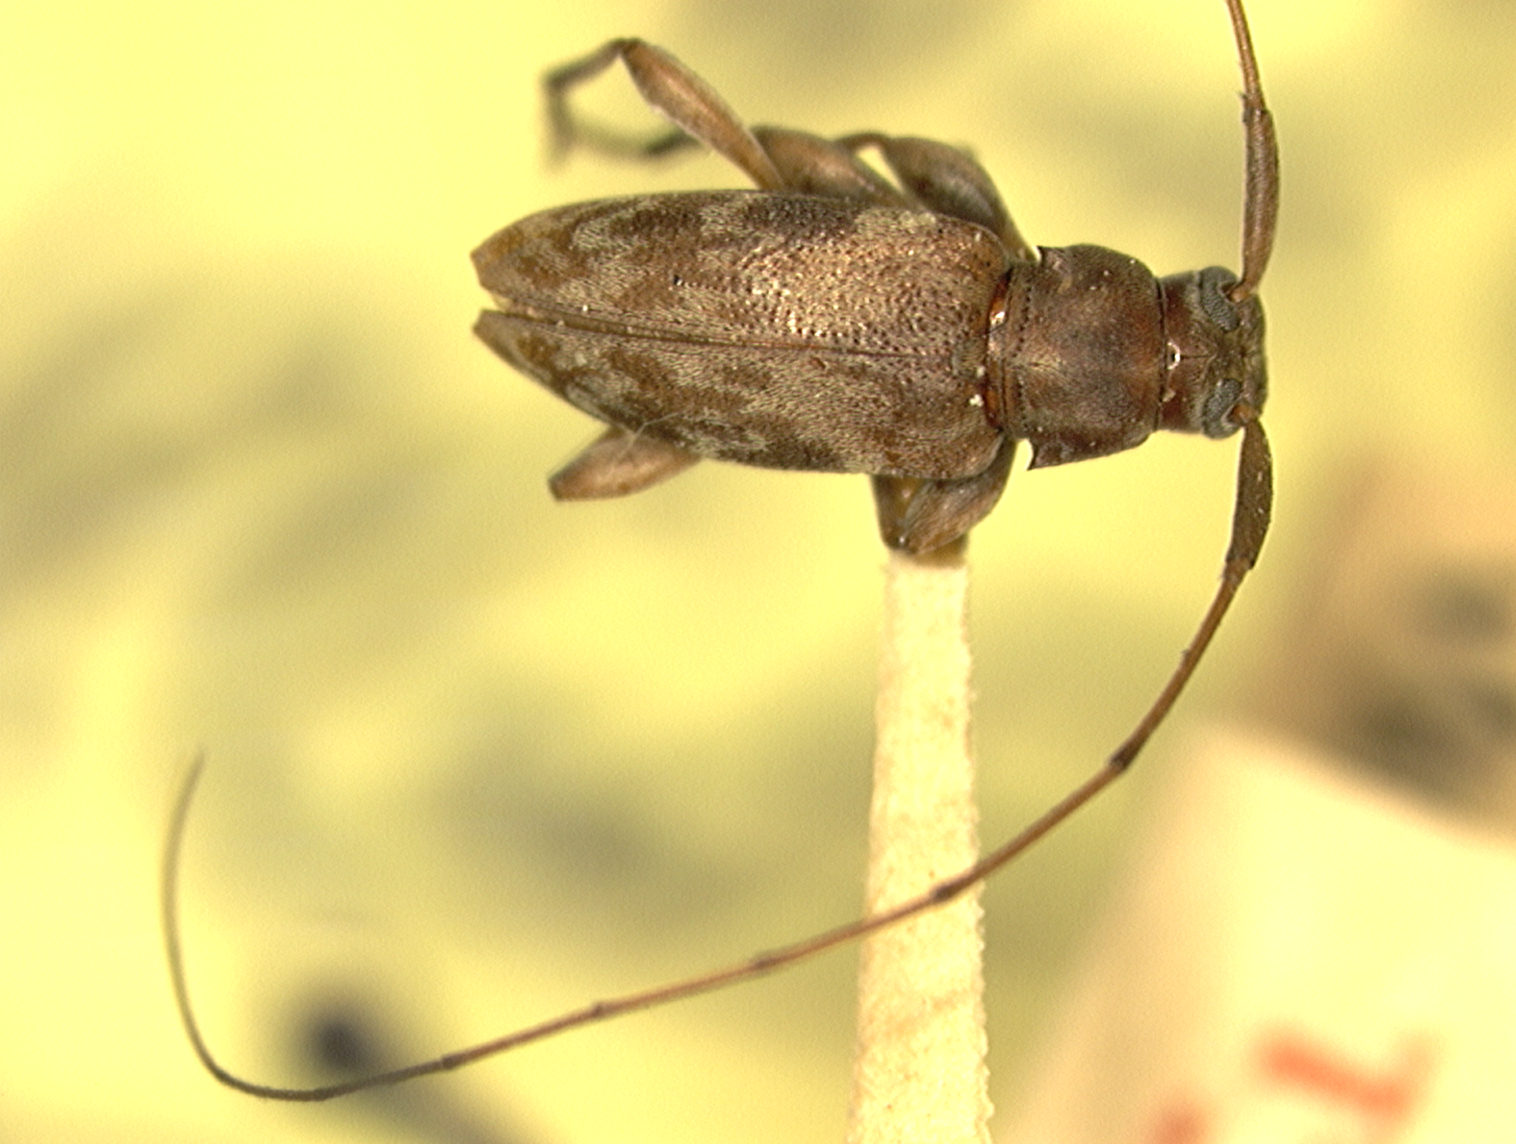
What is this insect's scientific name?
Urgleptes celtis (also Lepturges celtis)
